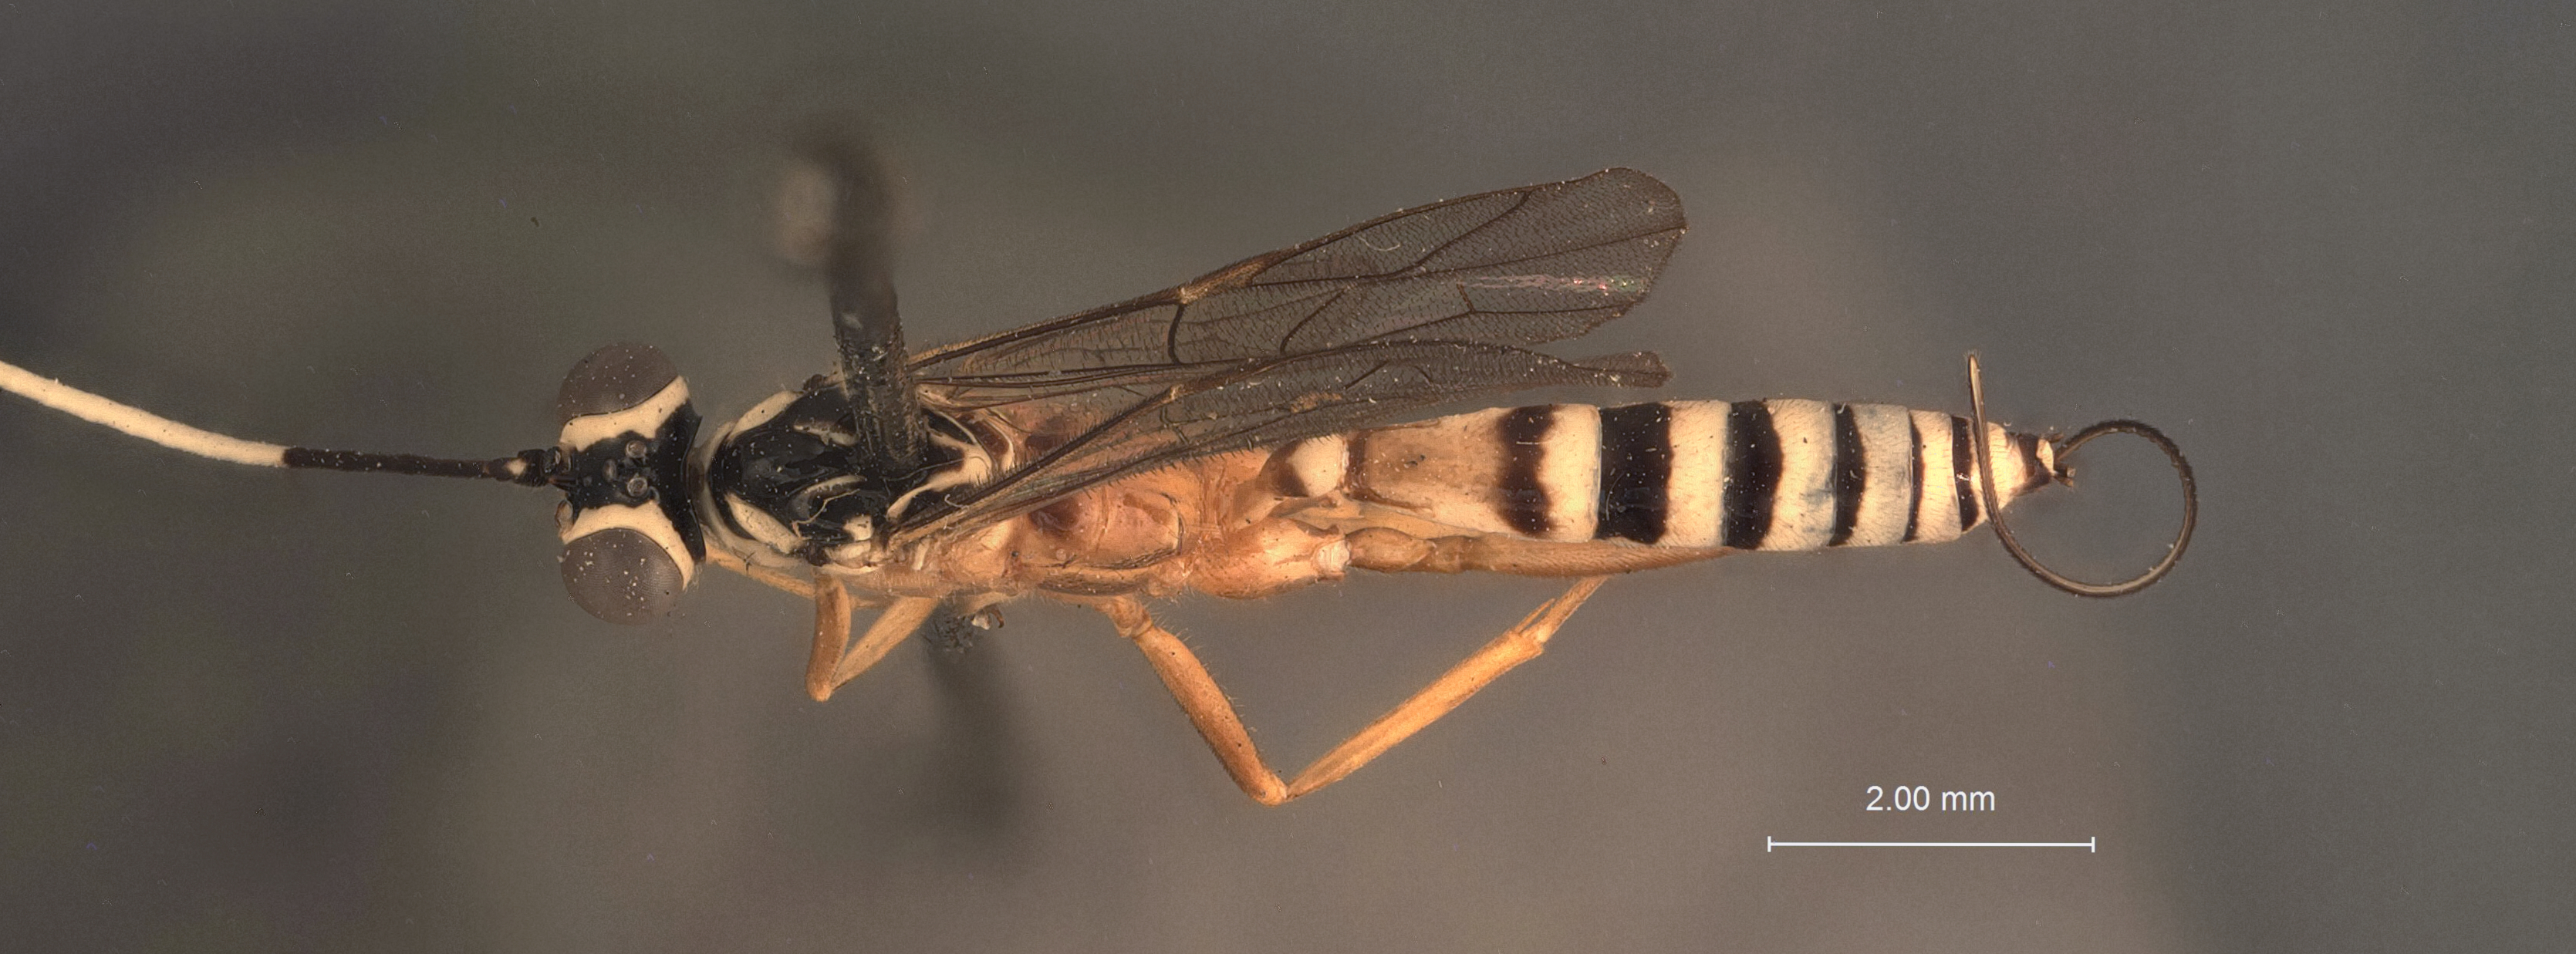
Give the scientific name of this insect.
Polycyrtus carinispinis
